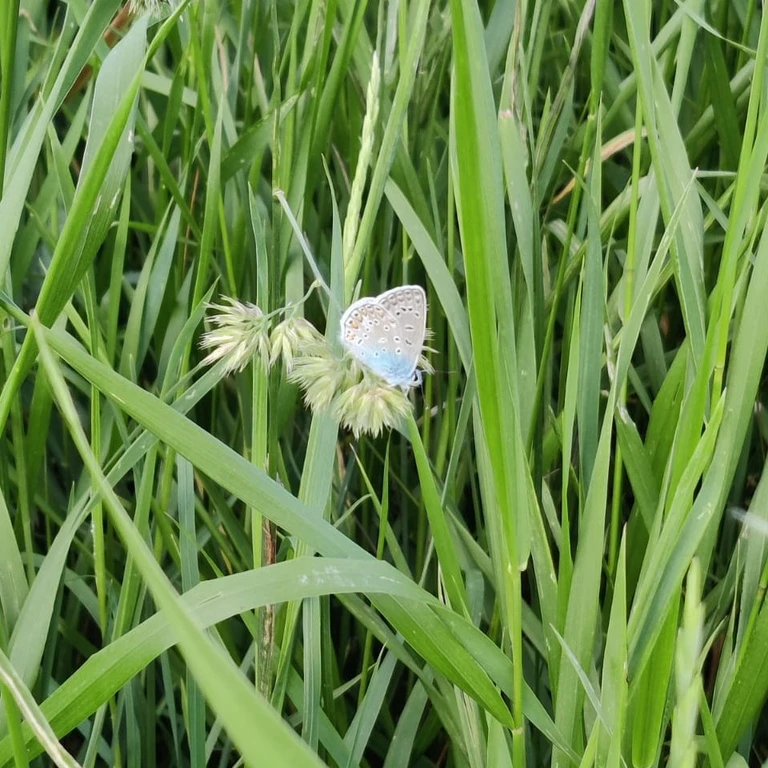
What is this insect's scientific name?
Polyommatus icarus
